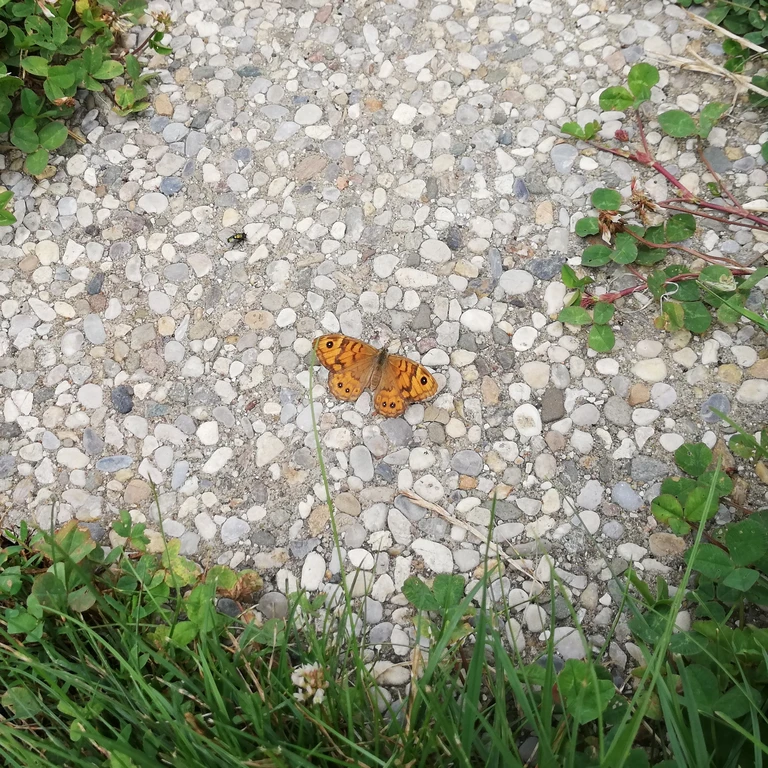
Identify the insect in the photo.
Lasiommata megera (also Pararge megera)
